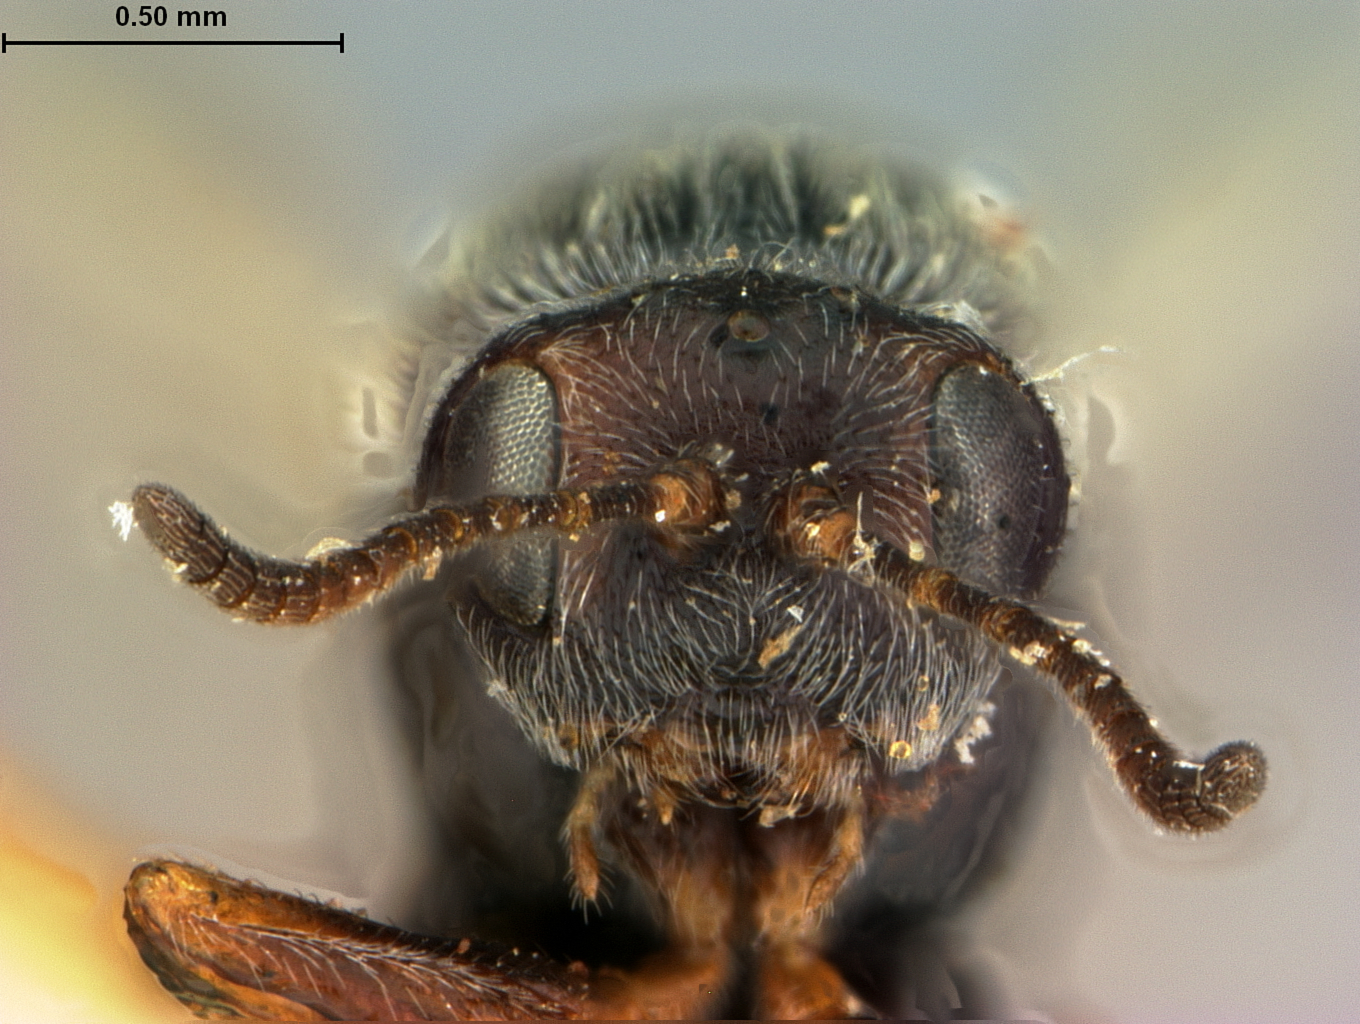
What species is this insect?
Cynips nigricens
